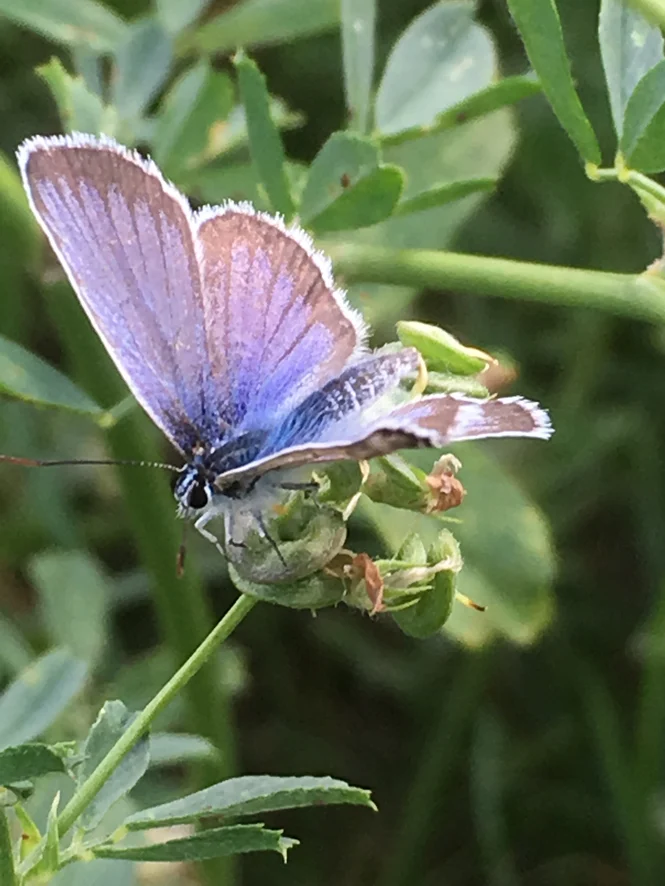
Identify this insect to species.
Plebejus argus
